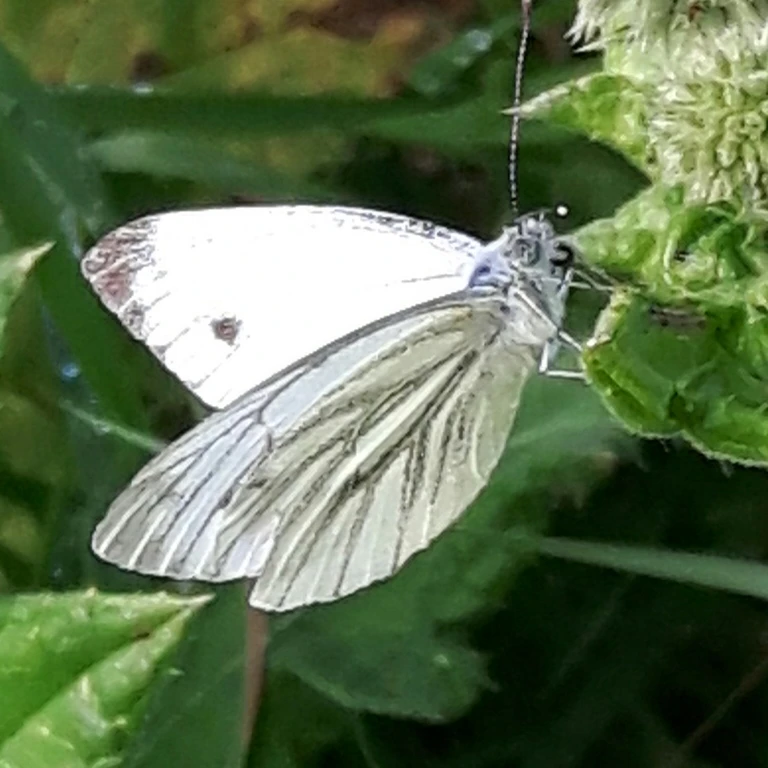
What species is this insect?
Pieris napi
